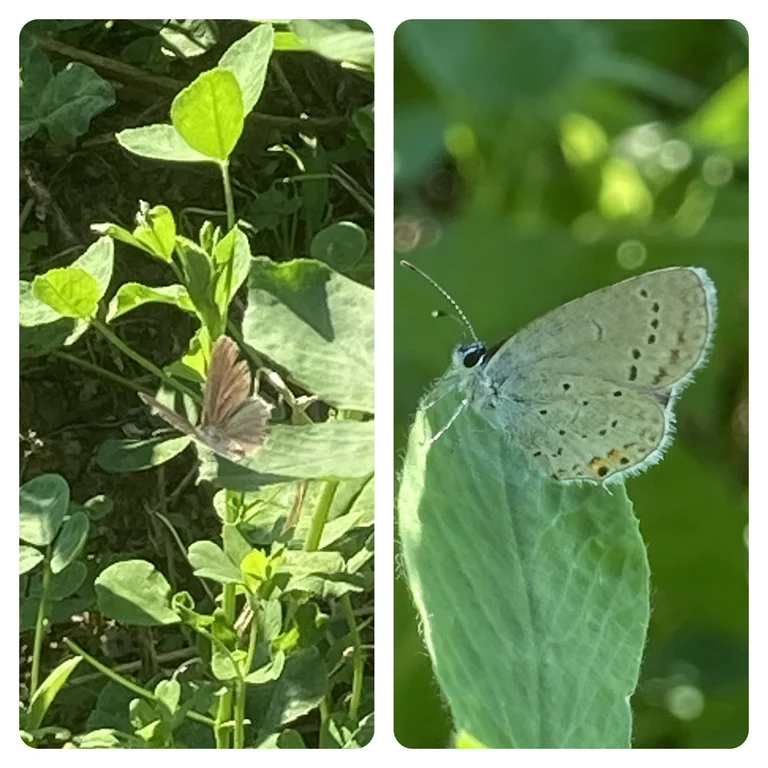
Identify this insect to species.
Cupido argiades (also Elkalyce argiades)
